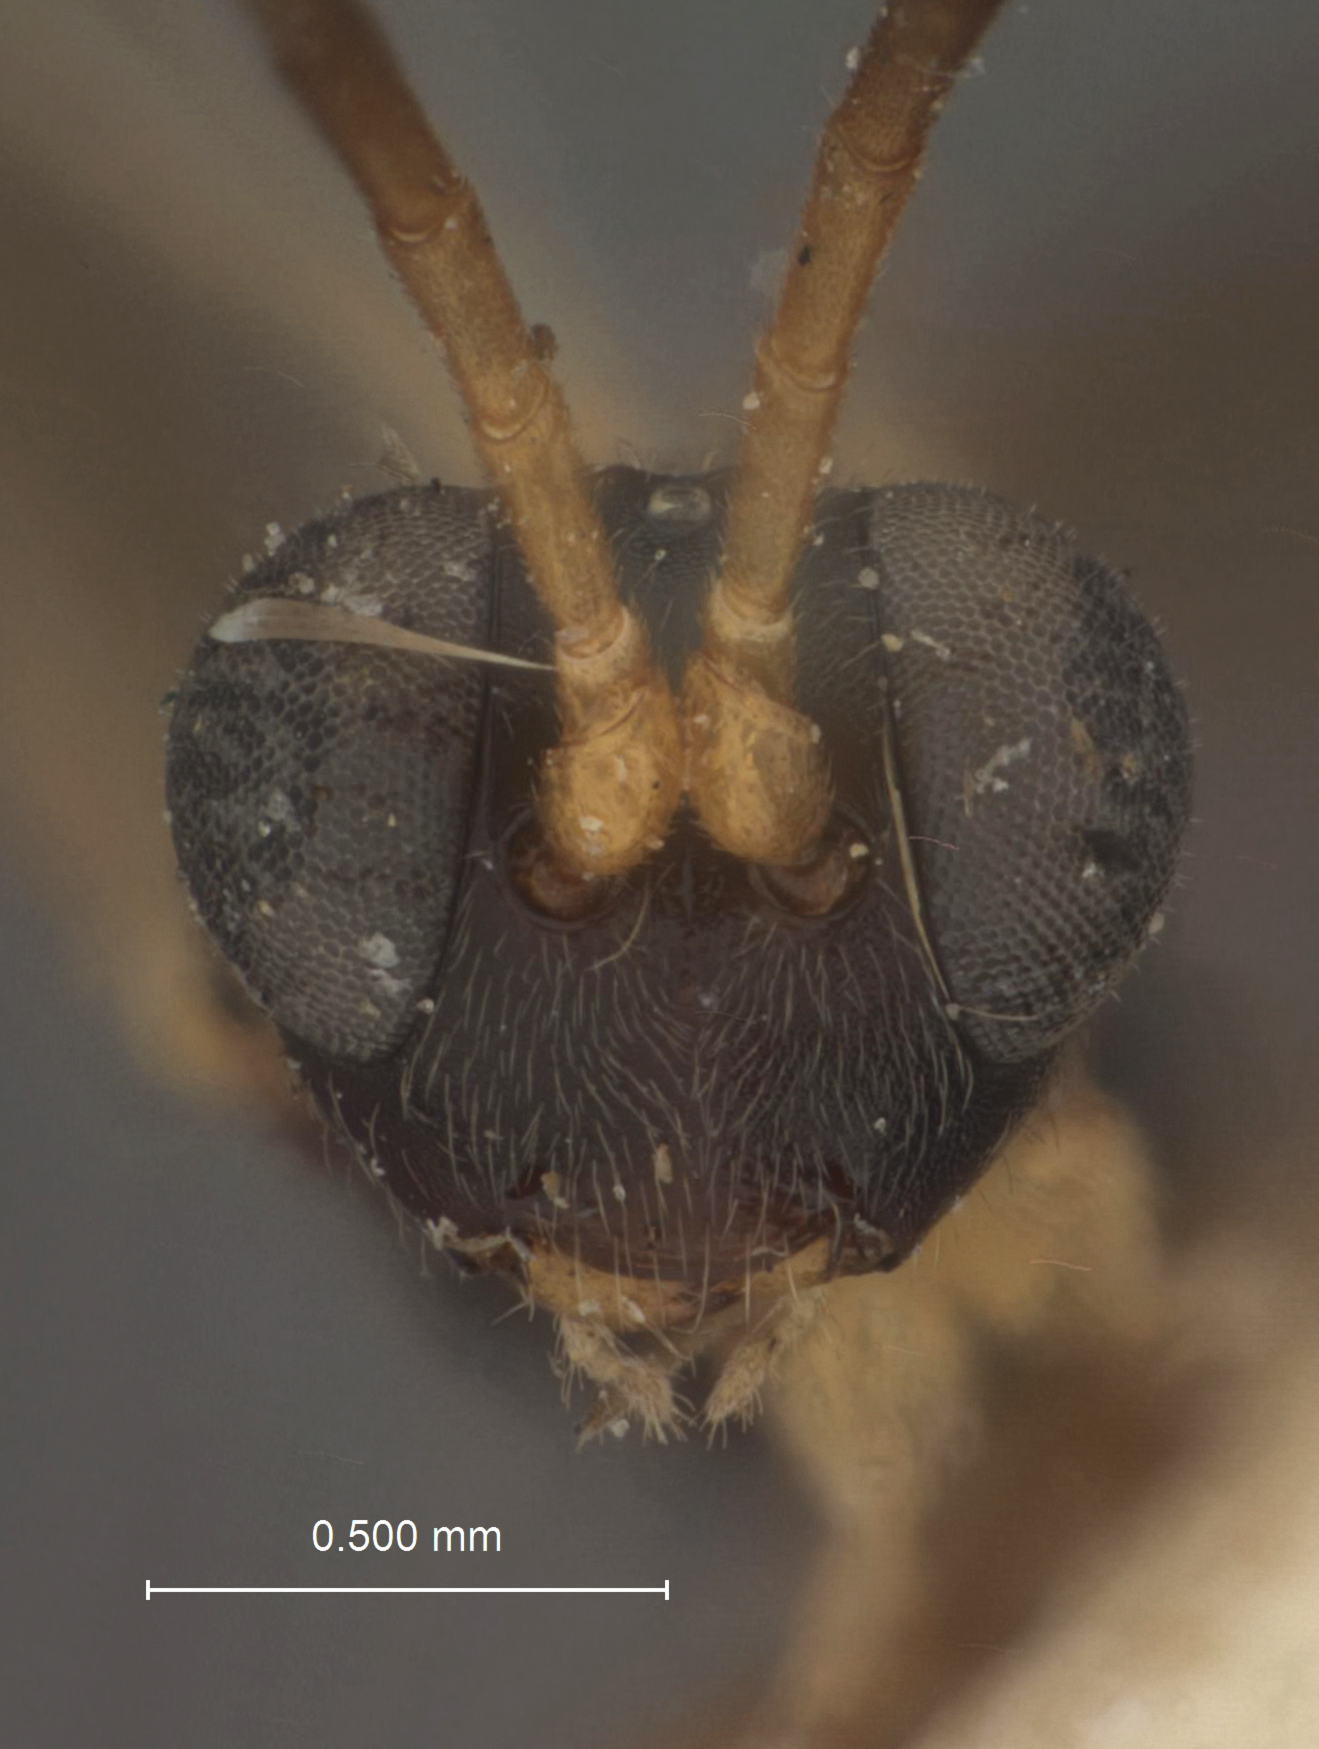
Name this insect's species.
Lymeon testaceipes
